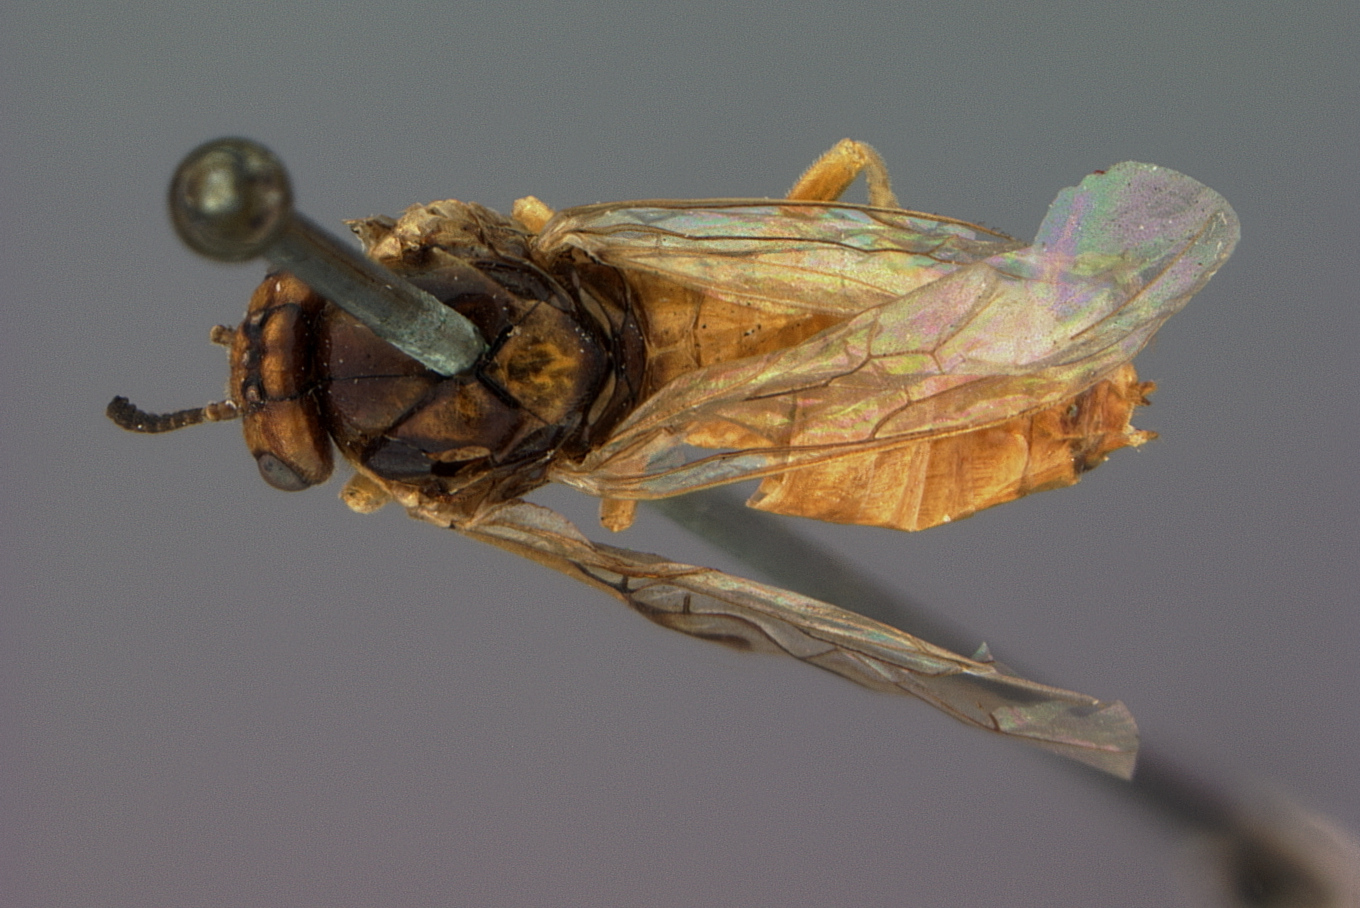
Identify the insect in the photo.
Neodiprion scutellatus
